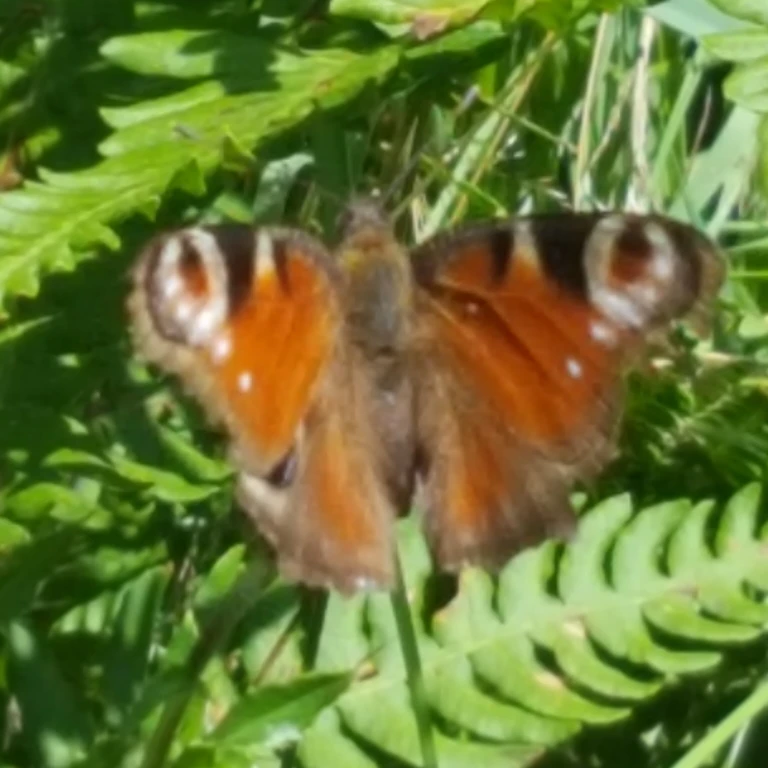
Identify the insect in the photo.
Aglais io
